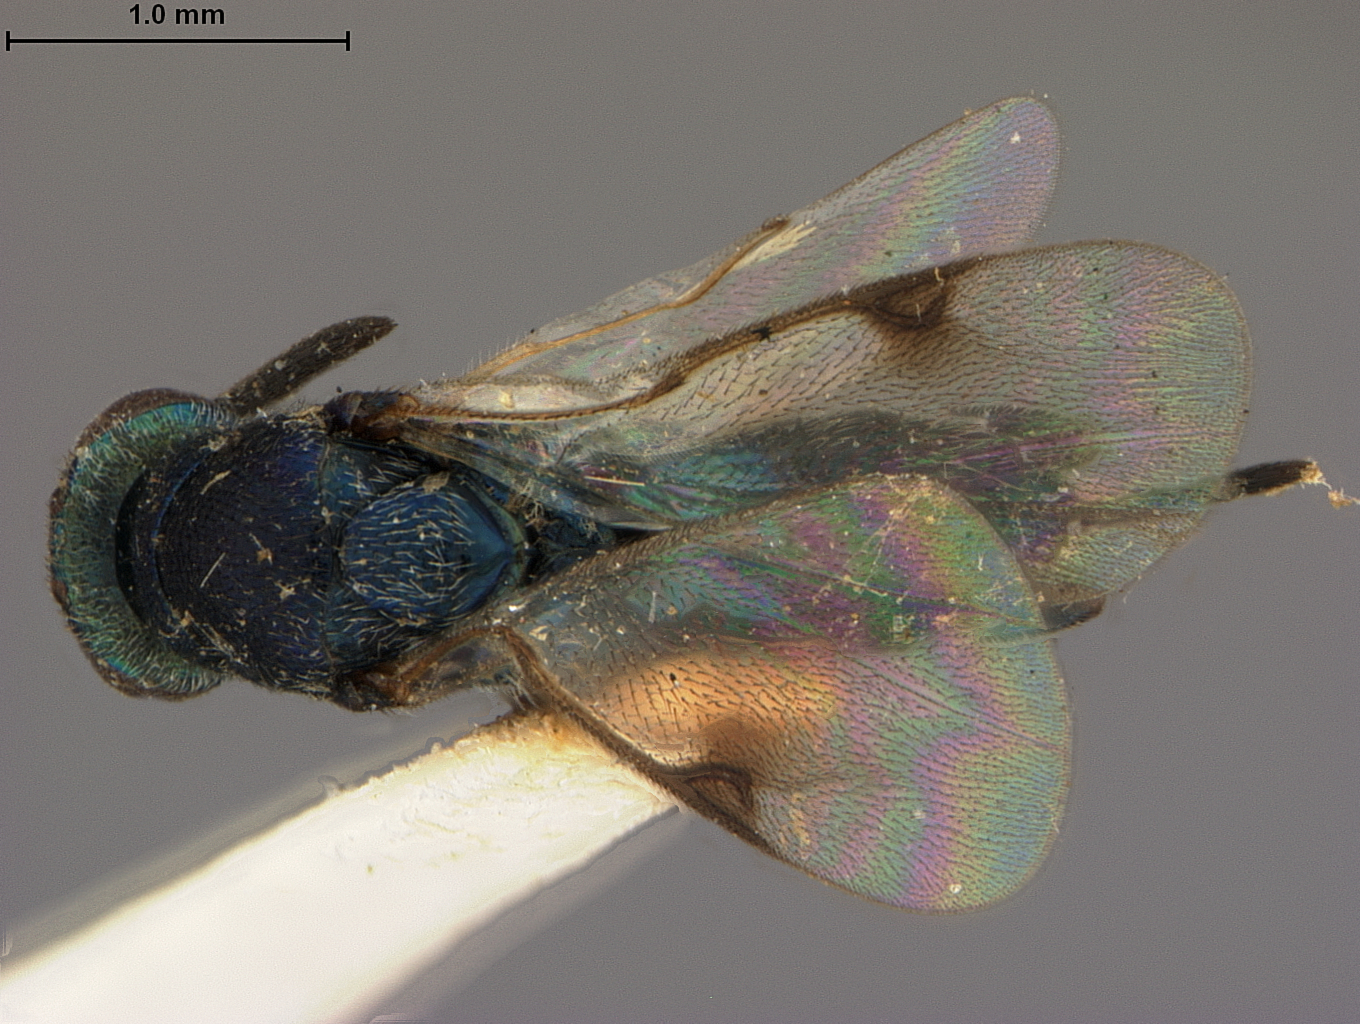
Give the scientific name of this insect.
Monodontomerus japonicus
